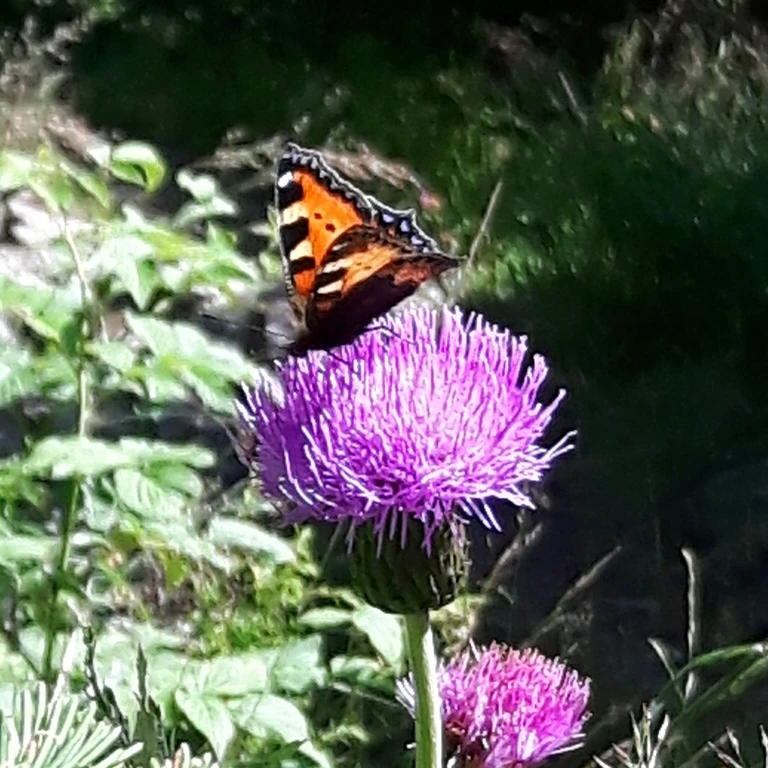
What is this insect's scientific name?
Aglais urticae
